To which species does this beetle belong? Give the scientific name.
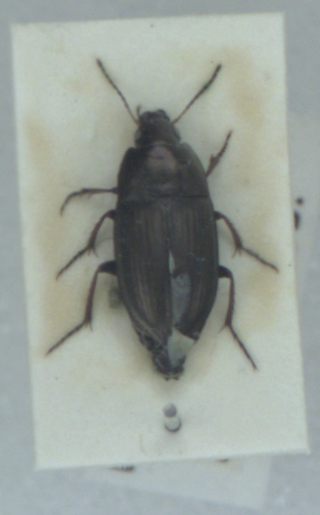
Amara aenea
